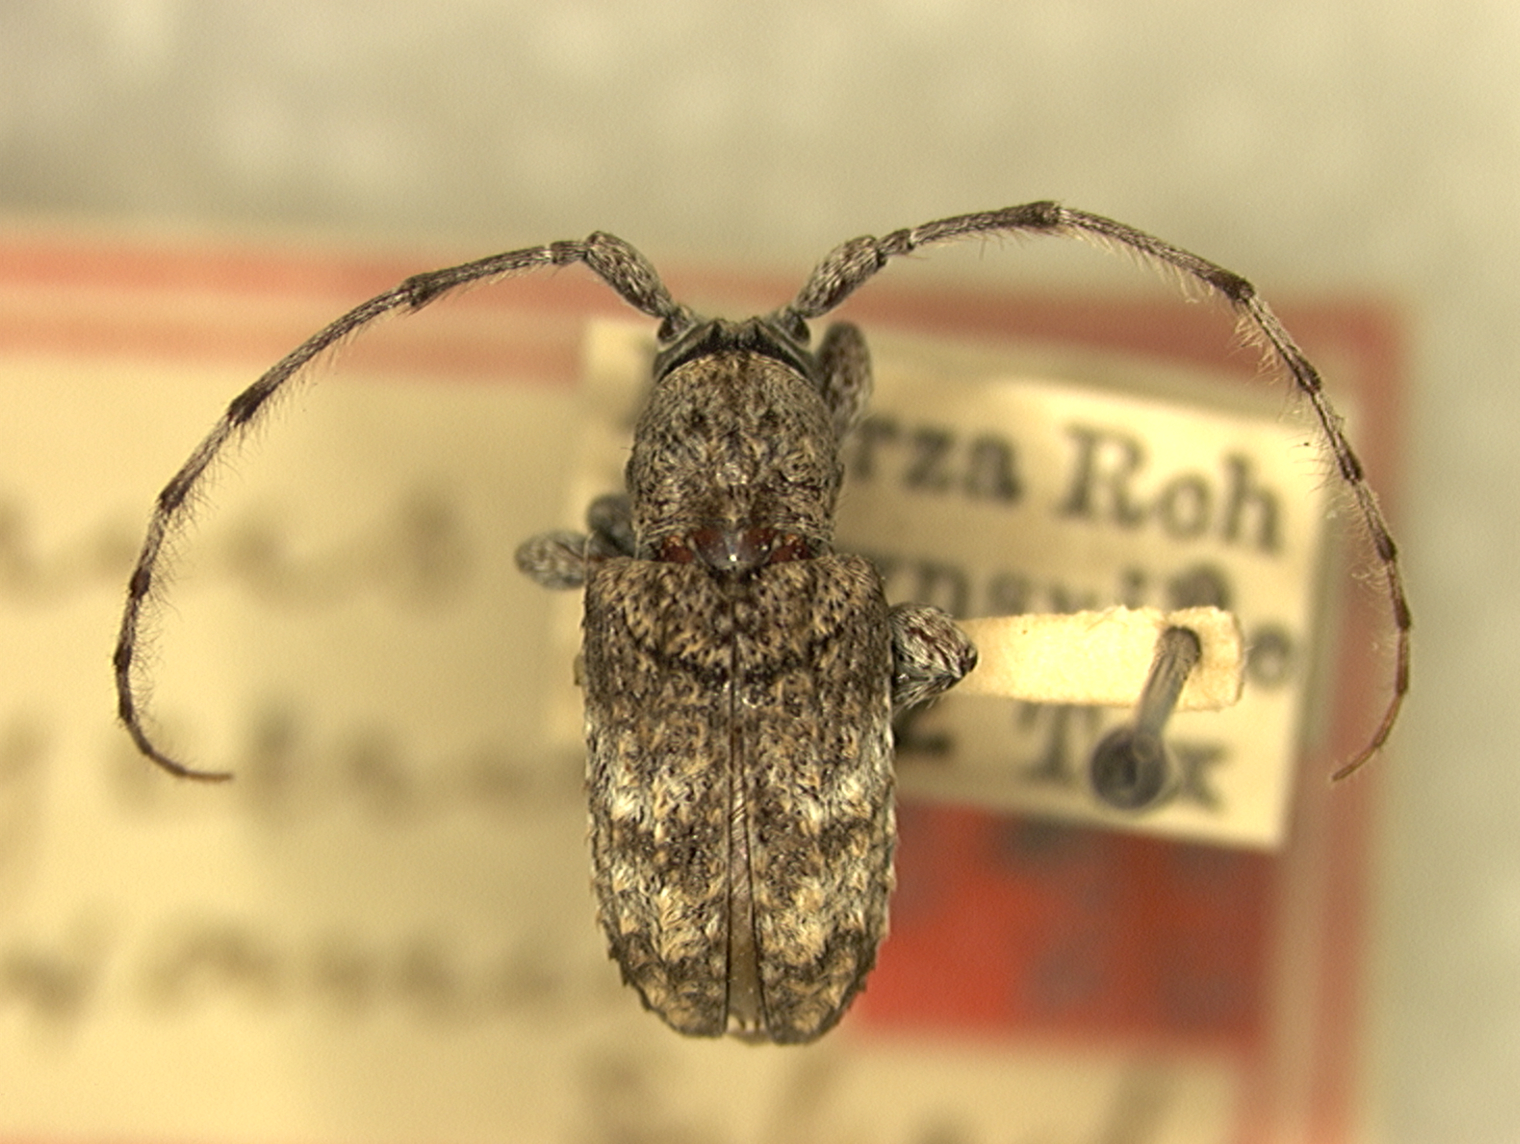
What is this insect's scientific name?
Ecyrus dasycerus (also Ecyrus arcuatus)
